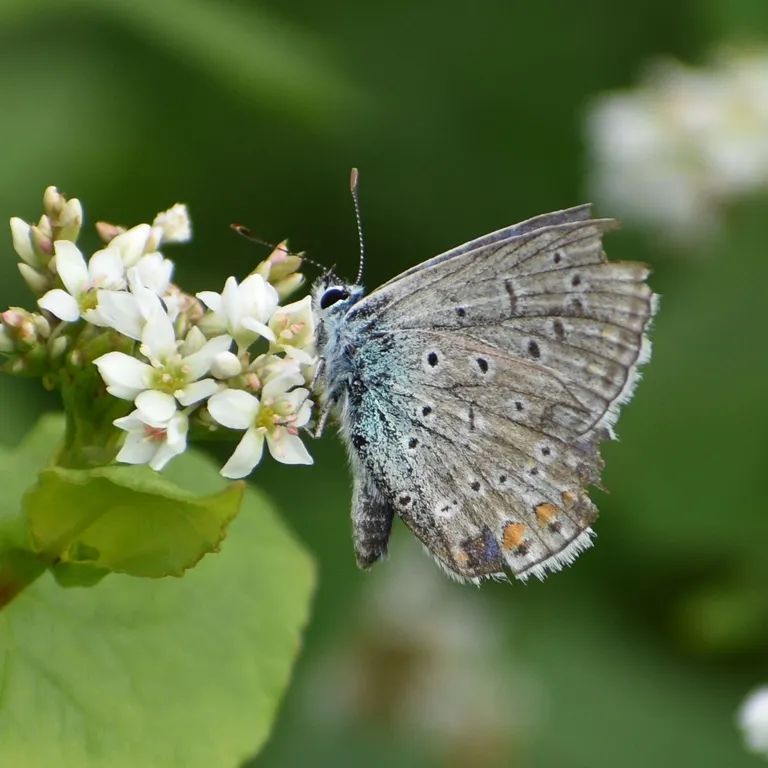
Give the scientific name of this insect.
Polyommatus icarus
